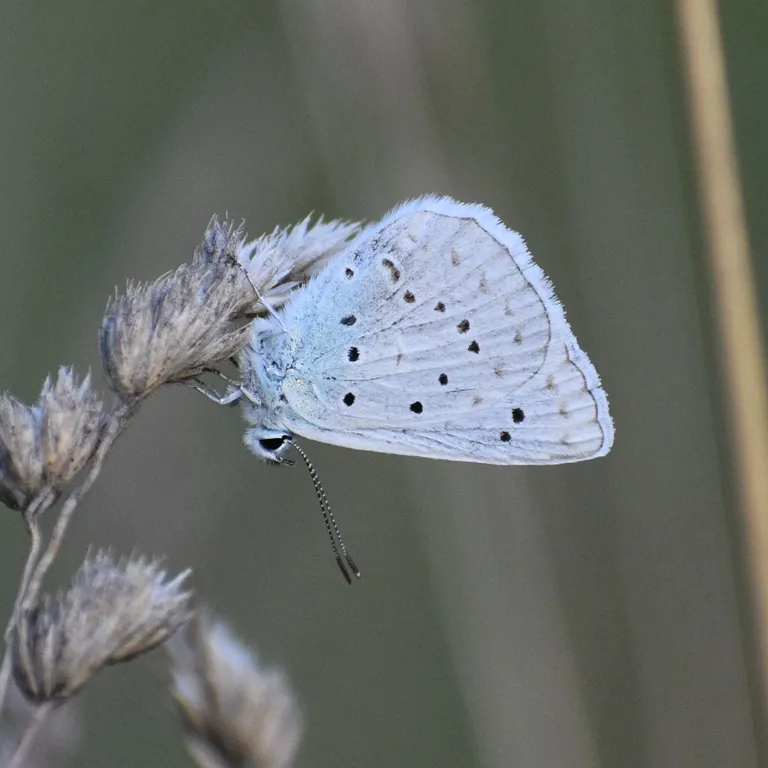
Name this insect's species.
Polyommatus daphnis
